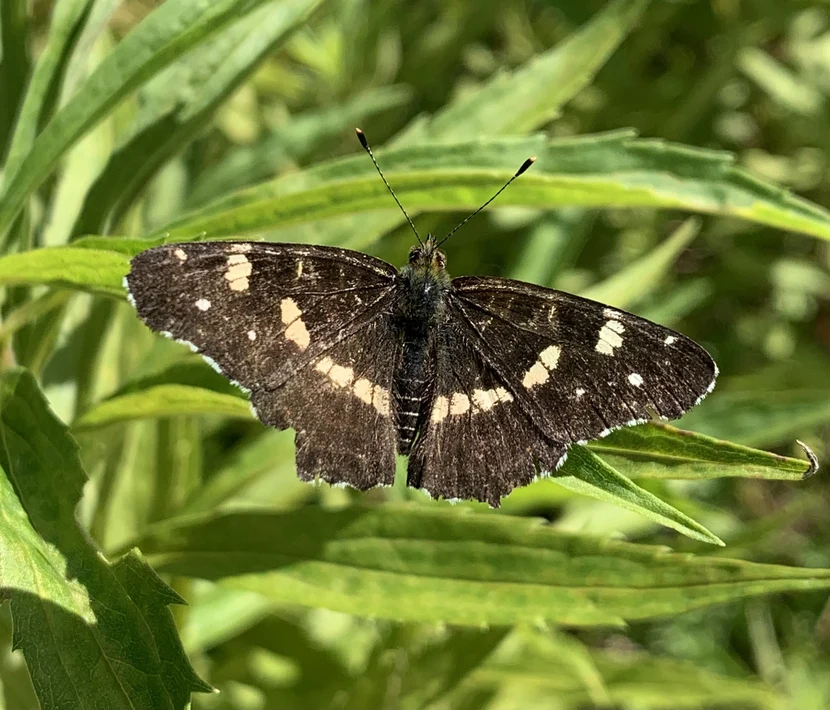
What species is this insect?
Araschnia levana
